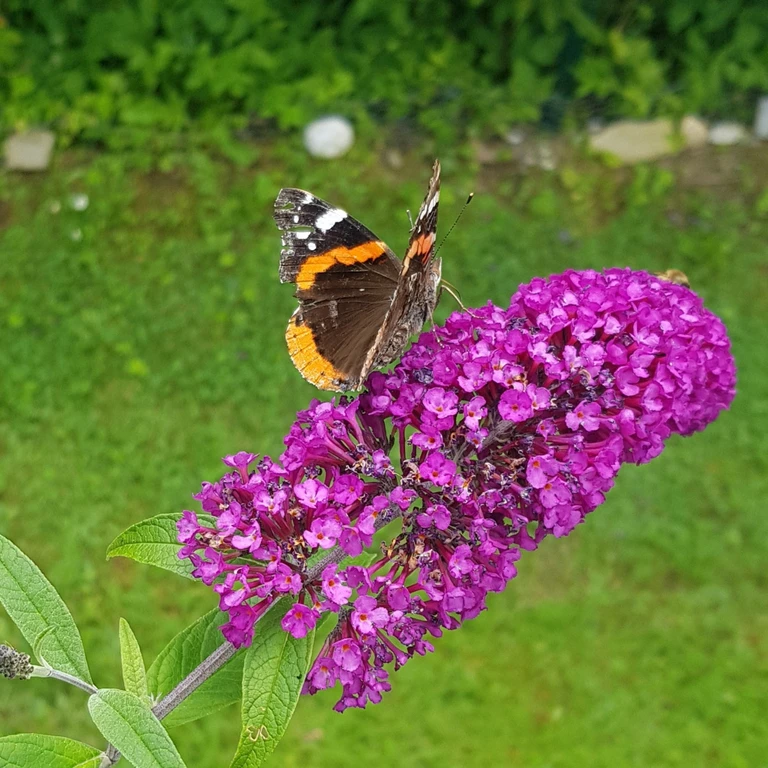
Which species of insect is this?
Vanessa atalanta
